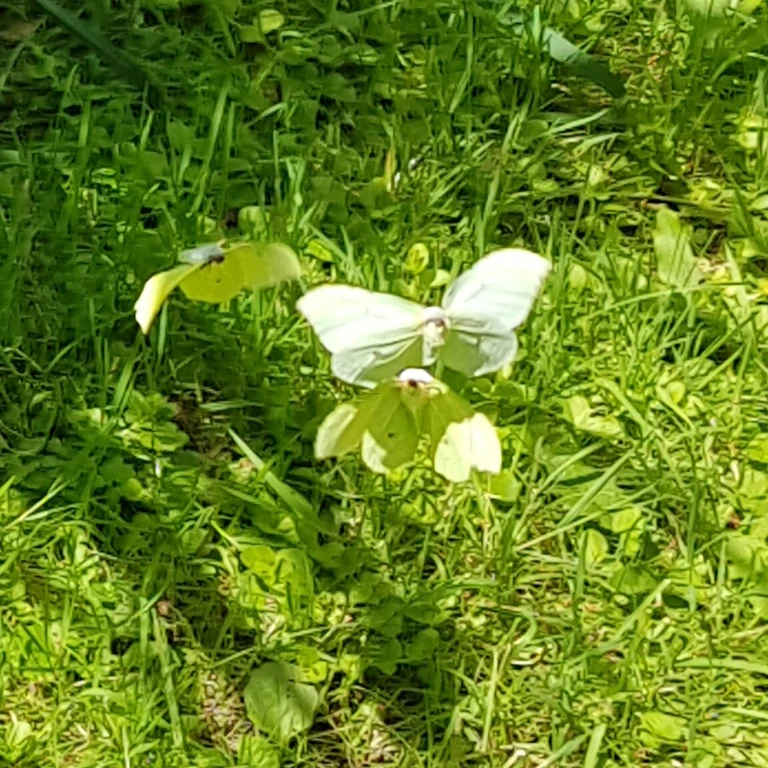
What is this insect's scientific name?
Gonepteryx rhamni
